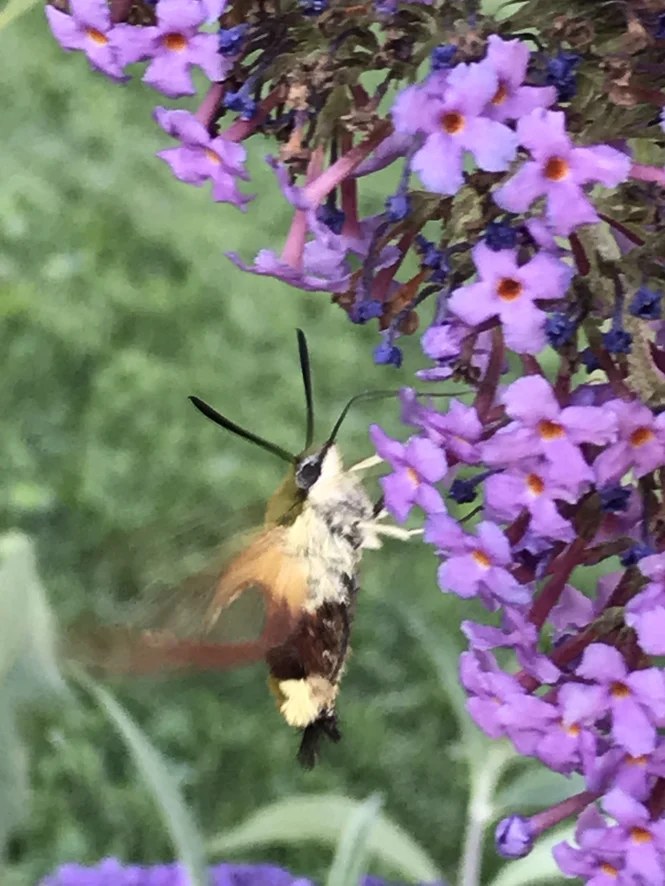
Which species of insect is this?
Macroglossum stellatarum
